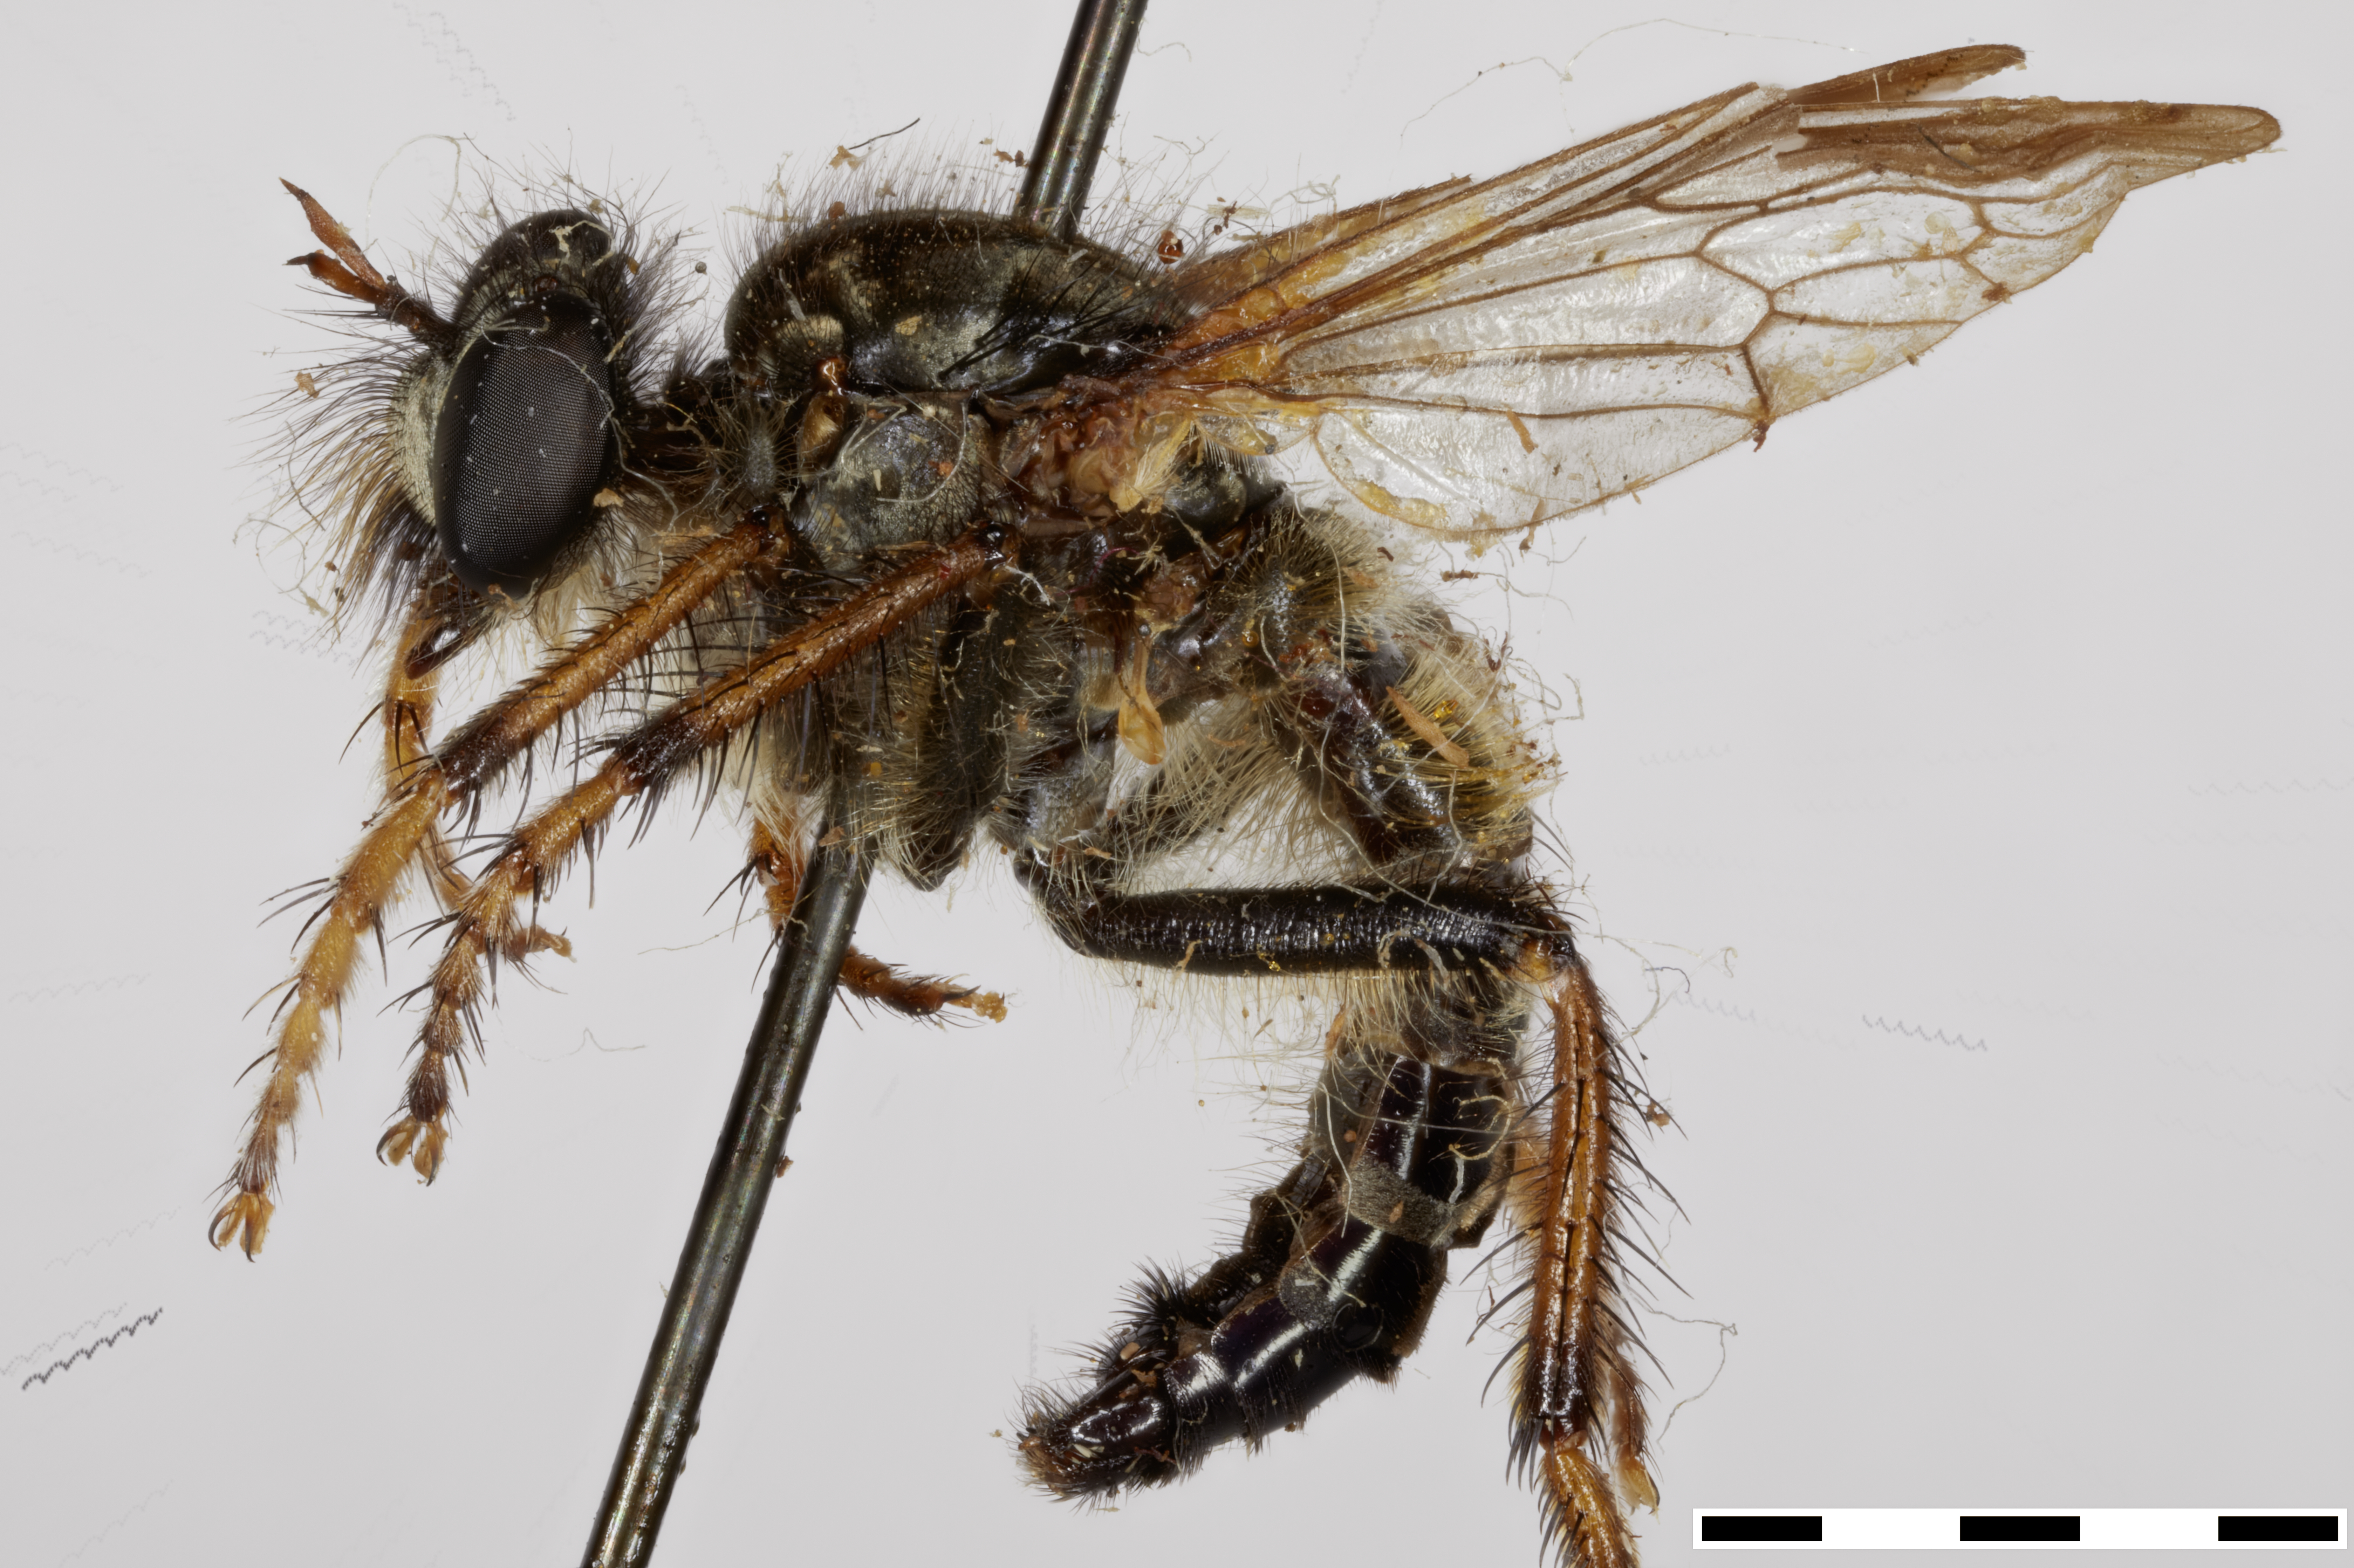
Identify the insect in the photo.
Cyrtopogon pulcher
